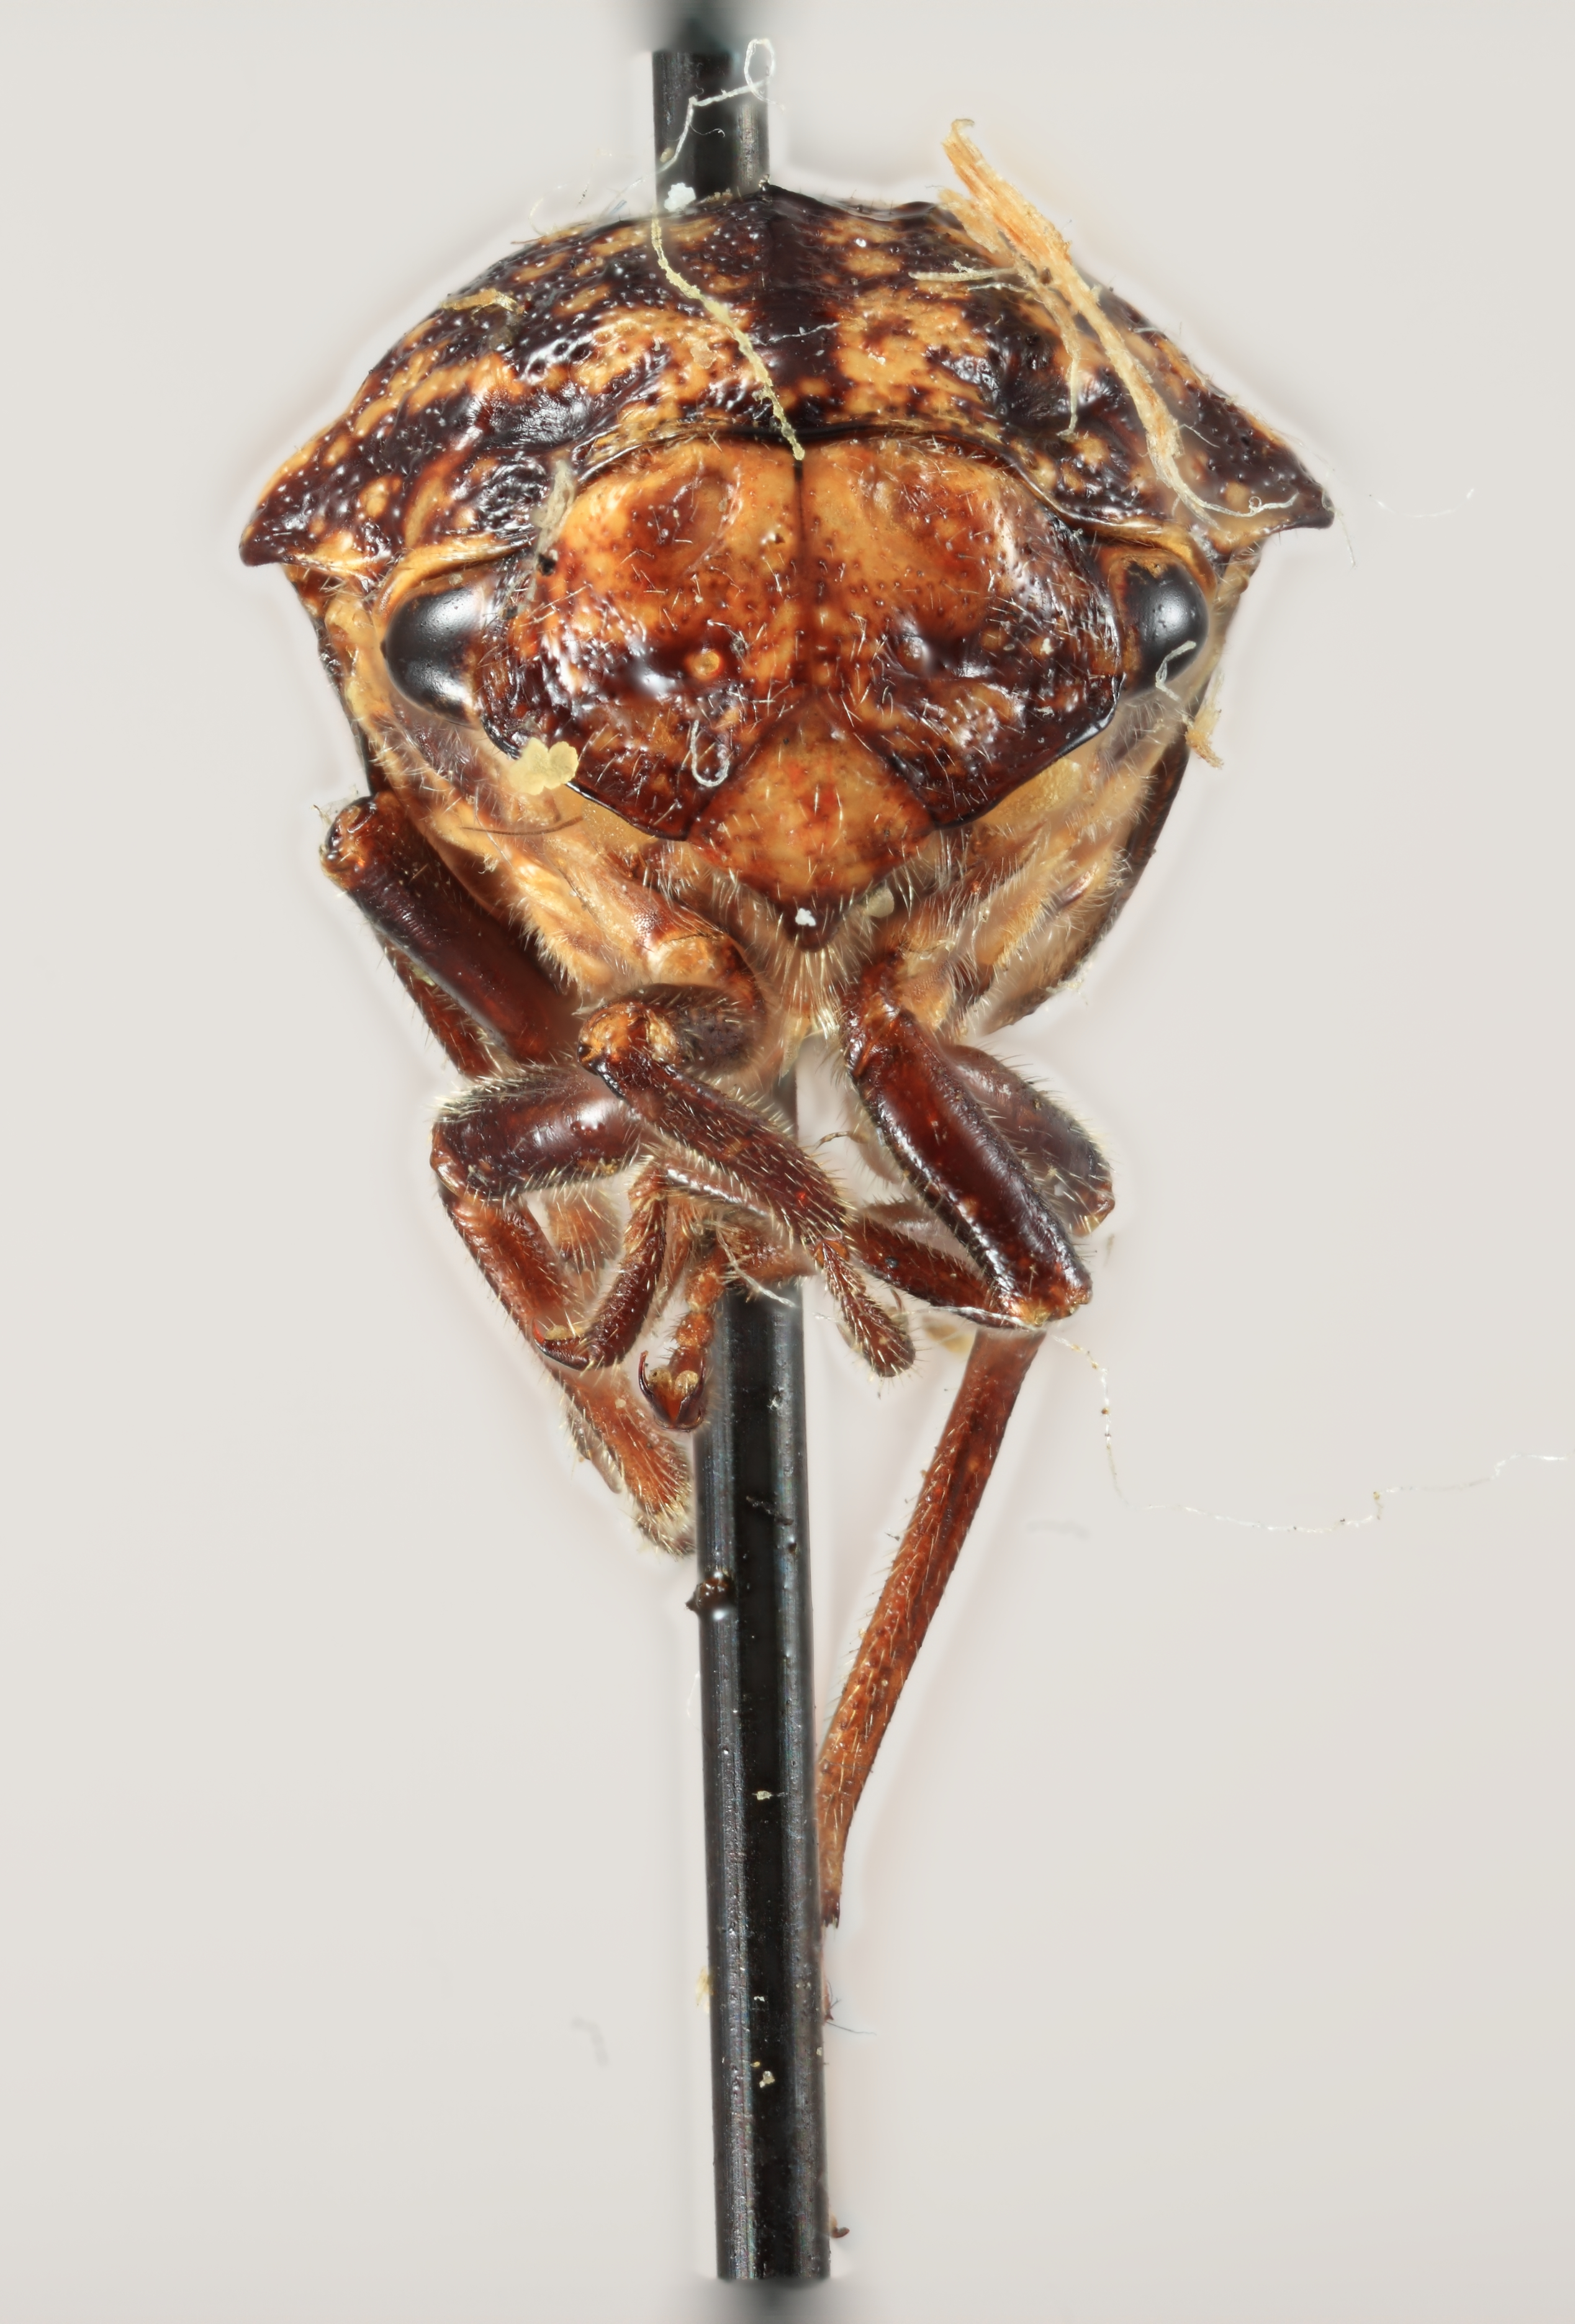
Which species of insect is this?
Carynota maculata
